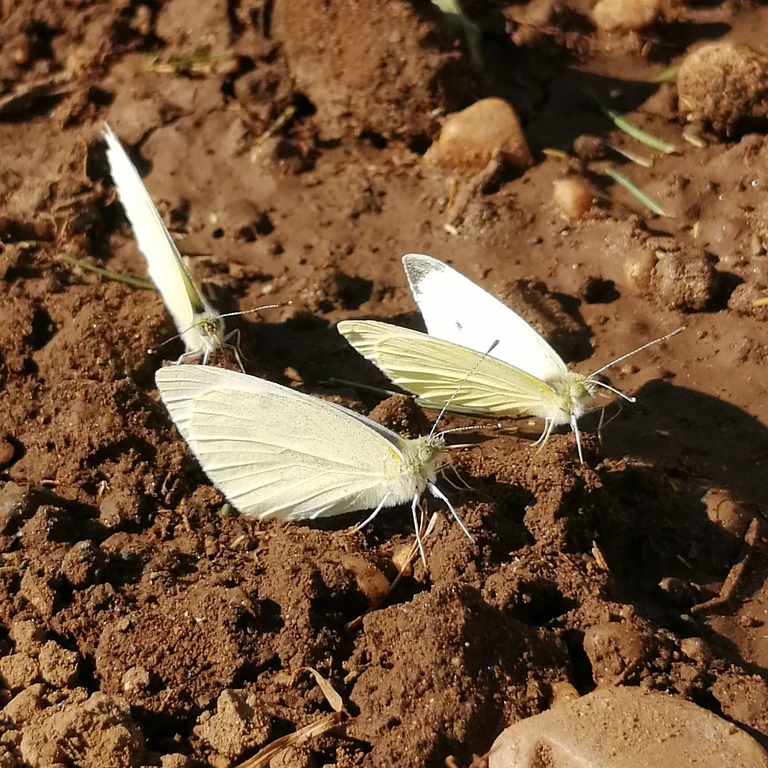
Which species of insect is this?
Pieris rapae
